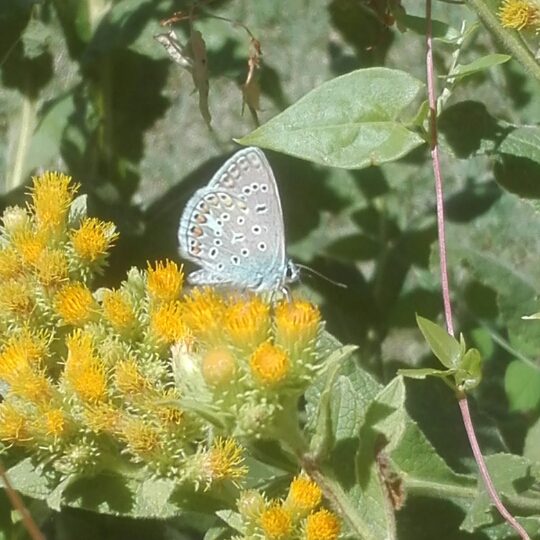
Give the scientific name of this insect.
Polyommatus icarus
